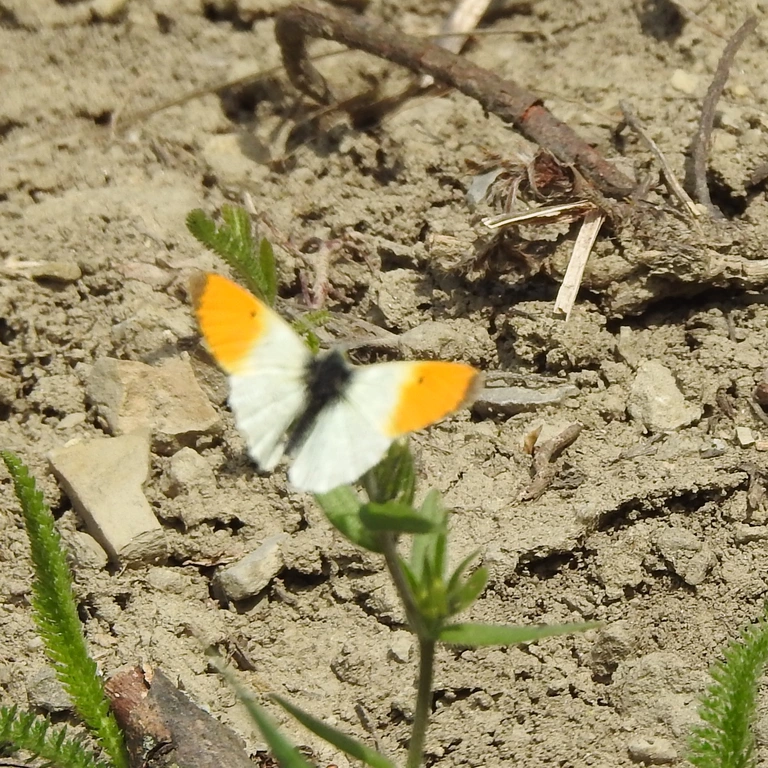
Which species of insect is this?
Anthocharis cardamines
